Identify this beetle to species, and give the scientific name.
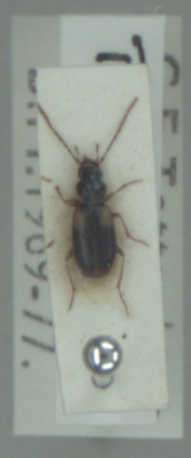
Badister sodalis
